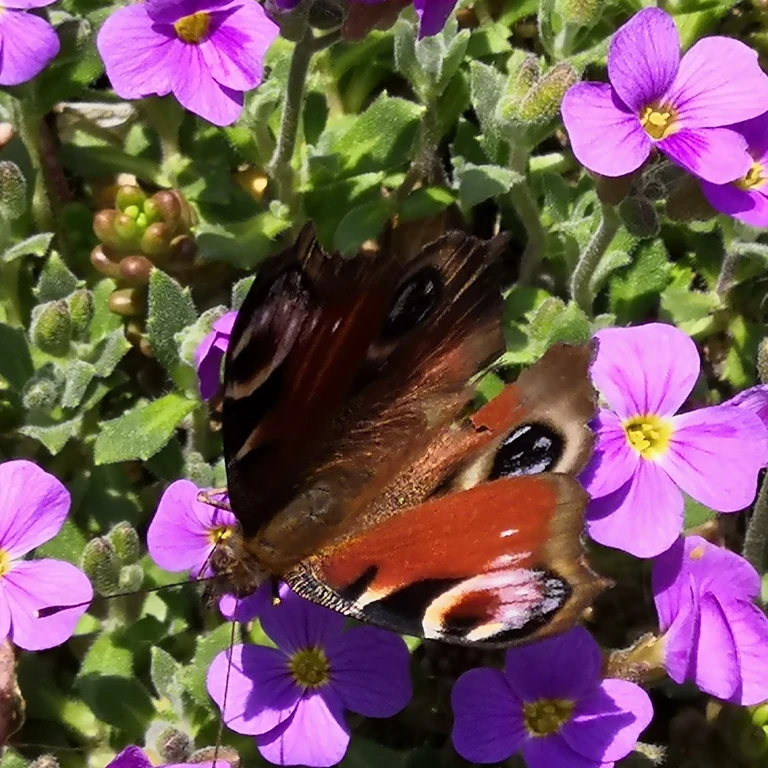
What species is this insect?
Aglais io
